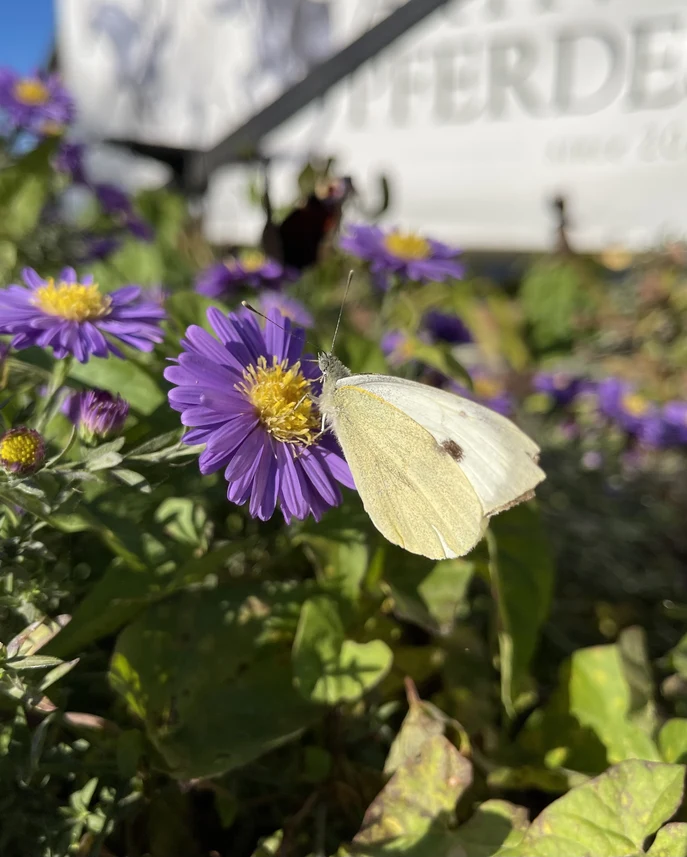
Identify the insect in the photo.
Pieris brassicae
